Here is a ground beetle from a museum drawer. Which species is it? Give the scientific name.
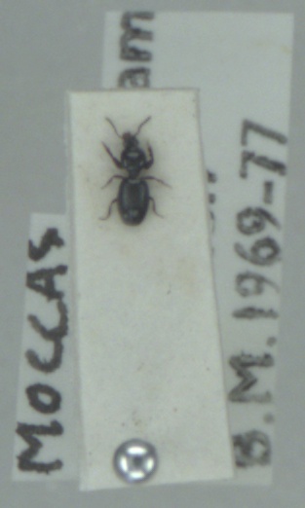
Dyschirius globosus
